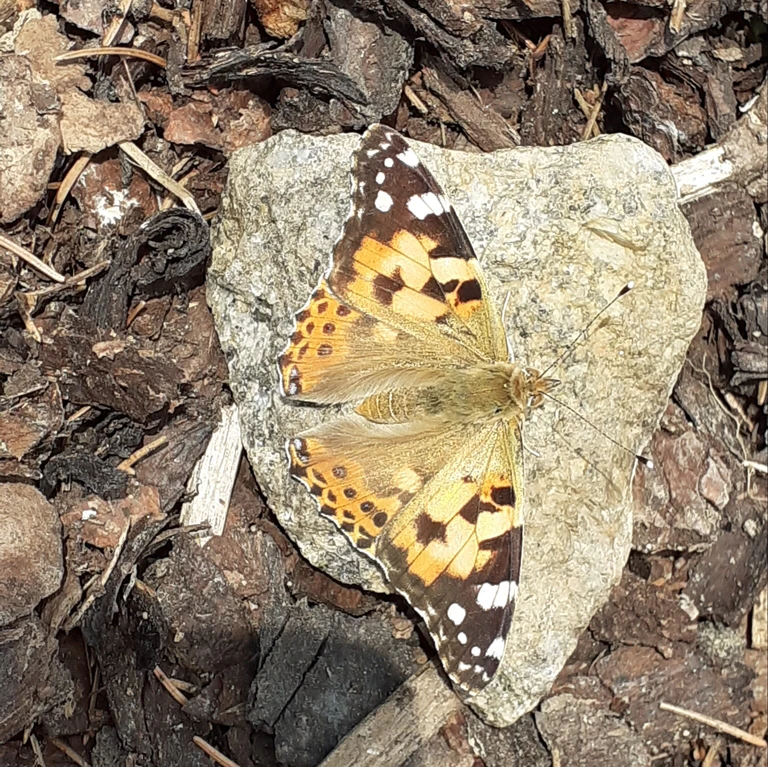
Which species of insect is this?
Vanessa cardui
